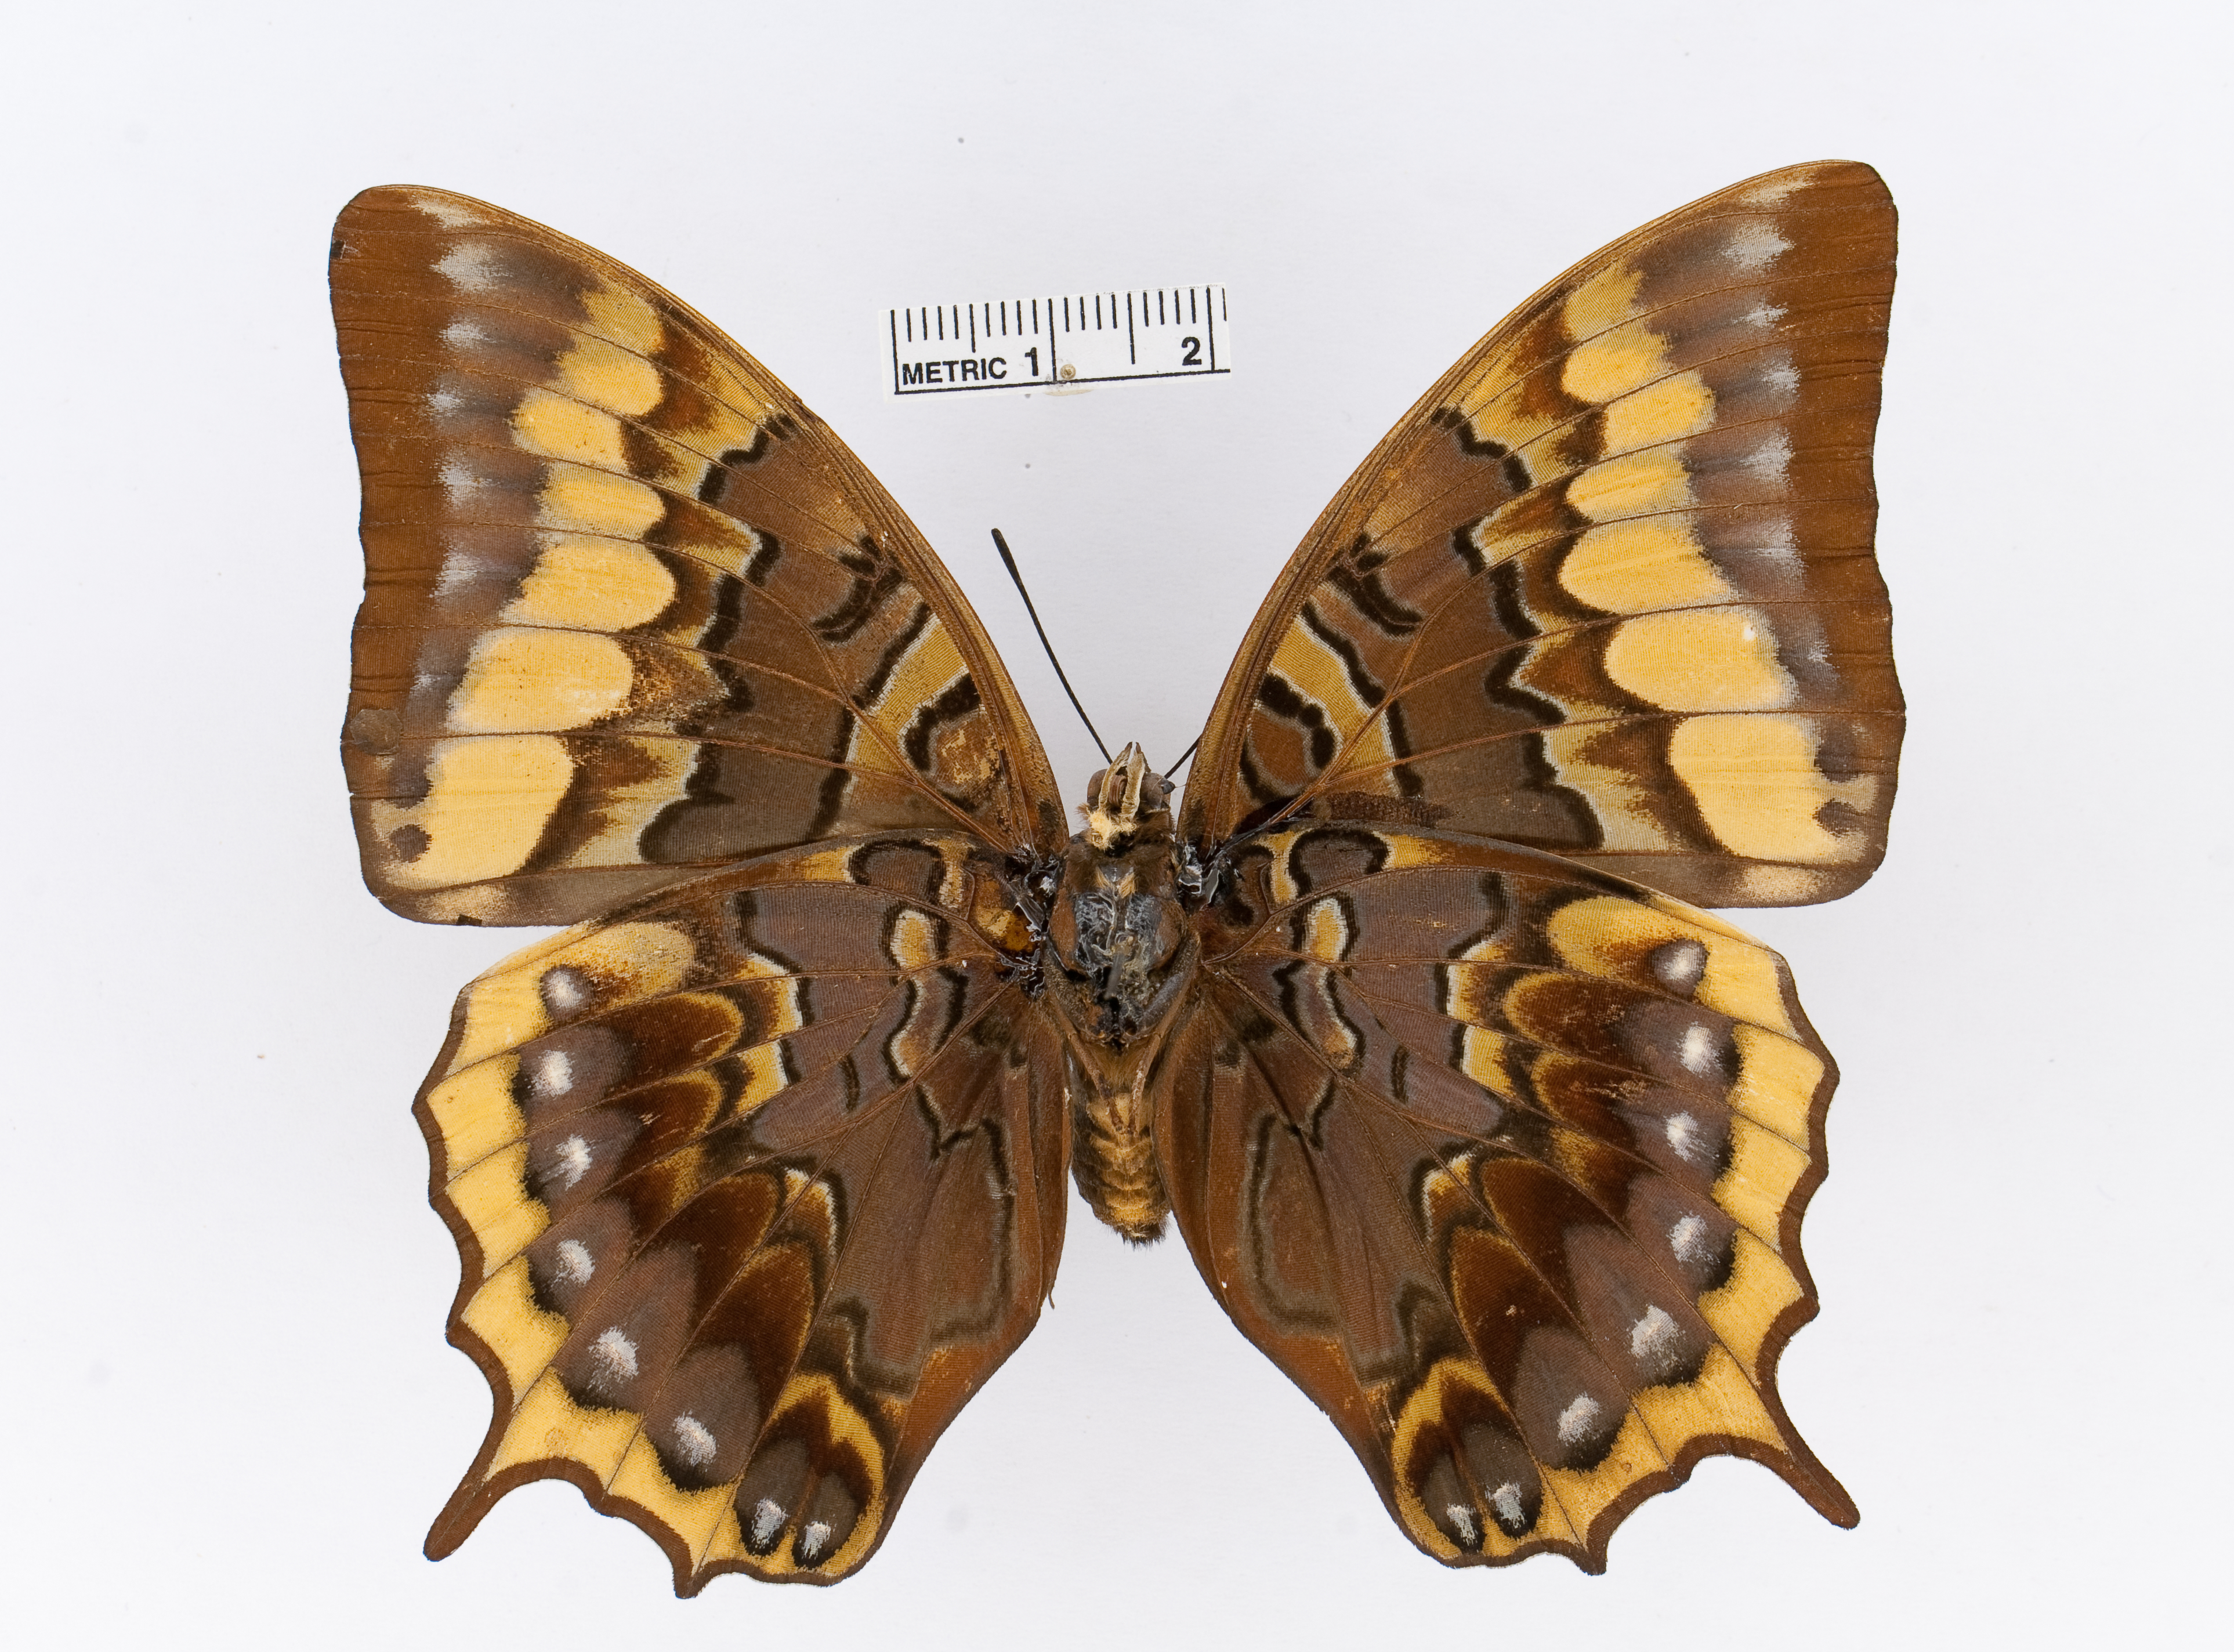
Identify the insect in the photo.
Charaxes eurialus
